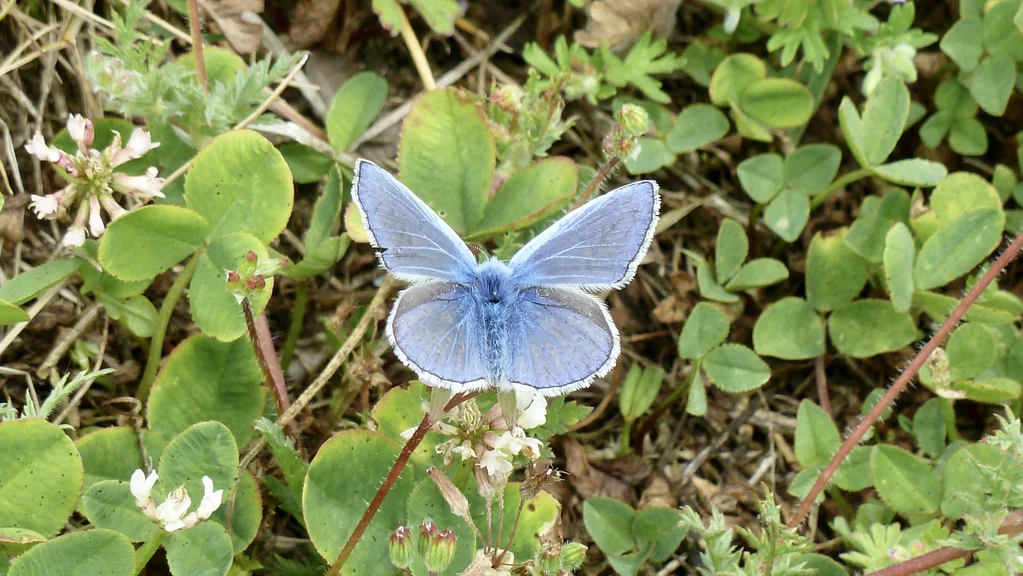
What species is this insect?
Polyommatus icarus
